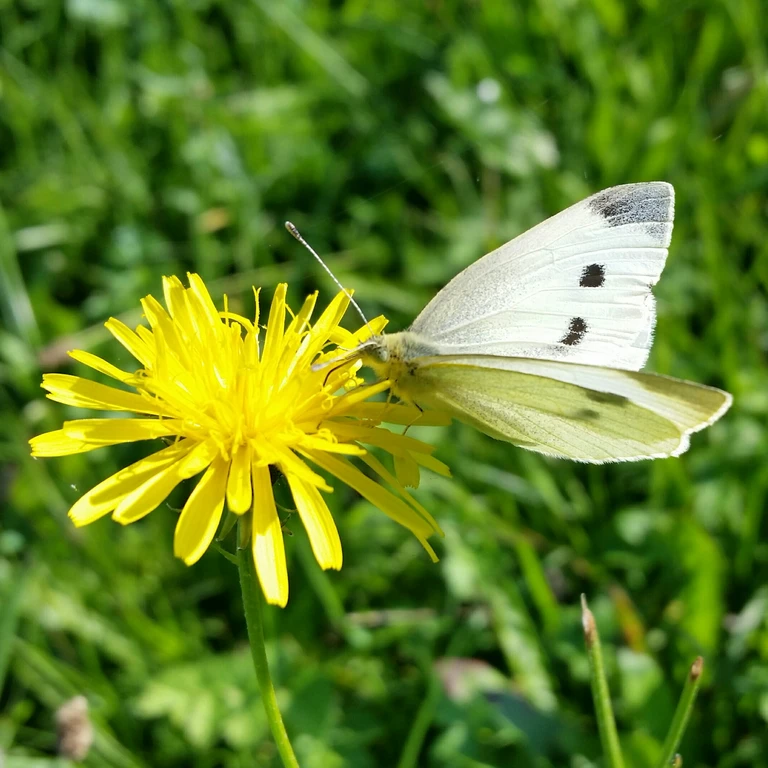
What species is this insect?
Pieris rapae
